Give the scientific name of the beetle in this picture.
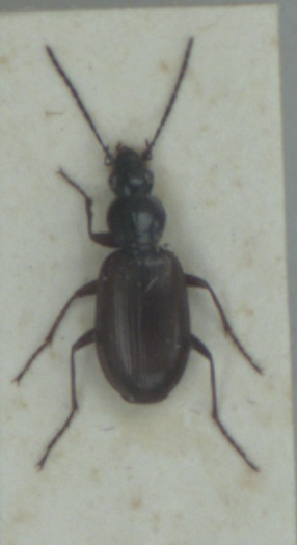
Agonum thoreyi
